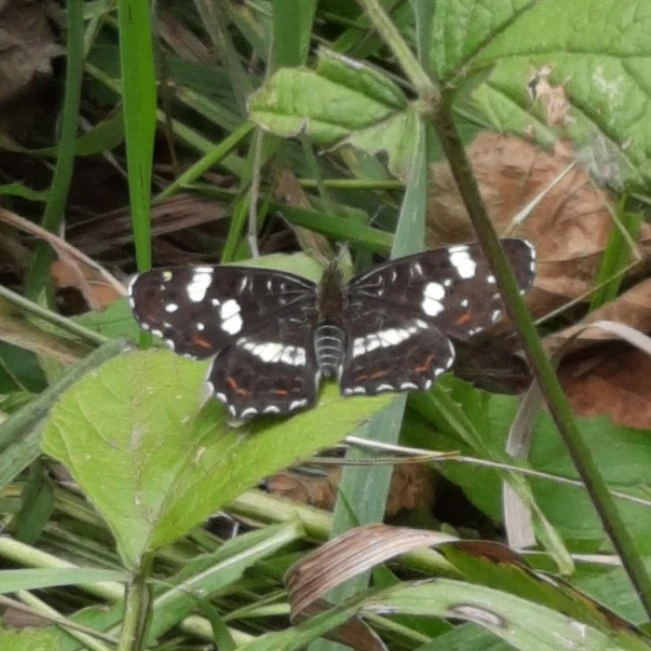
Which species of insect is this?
Araschnia levana
